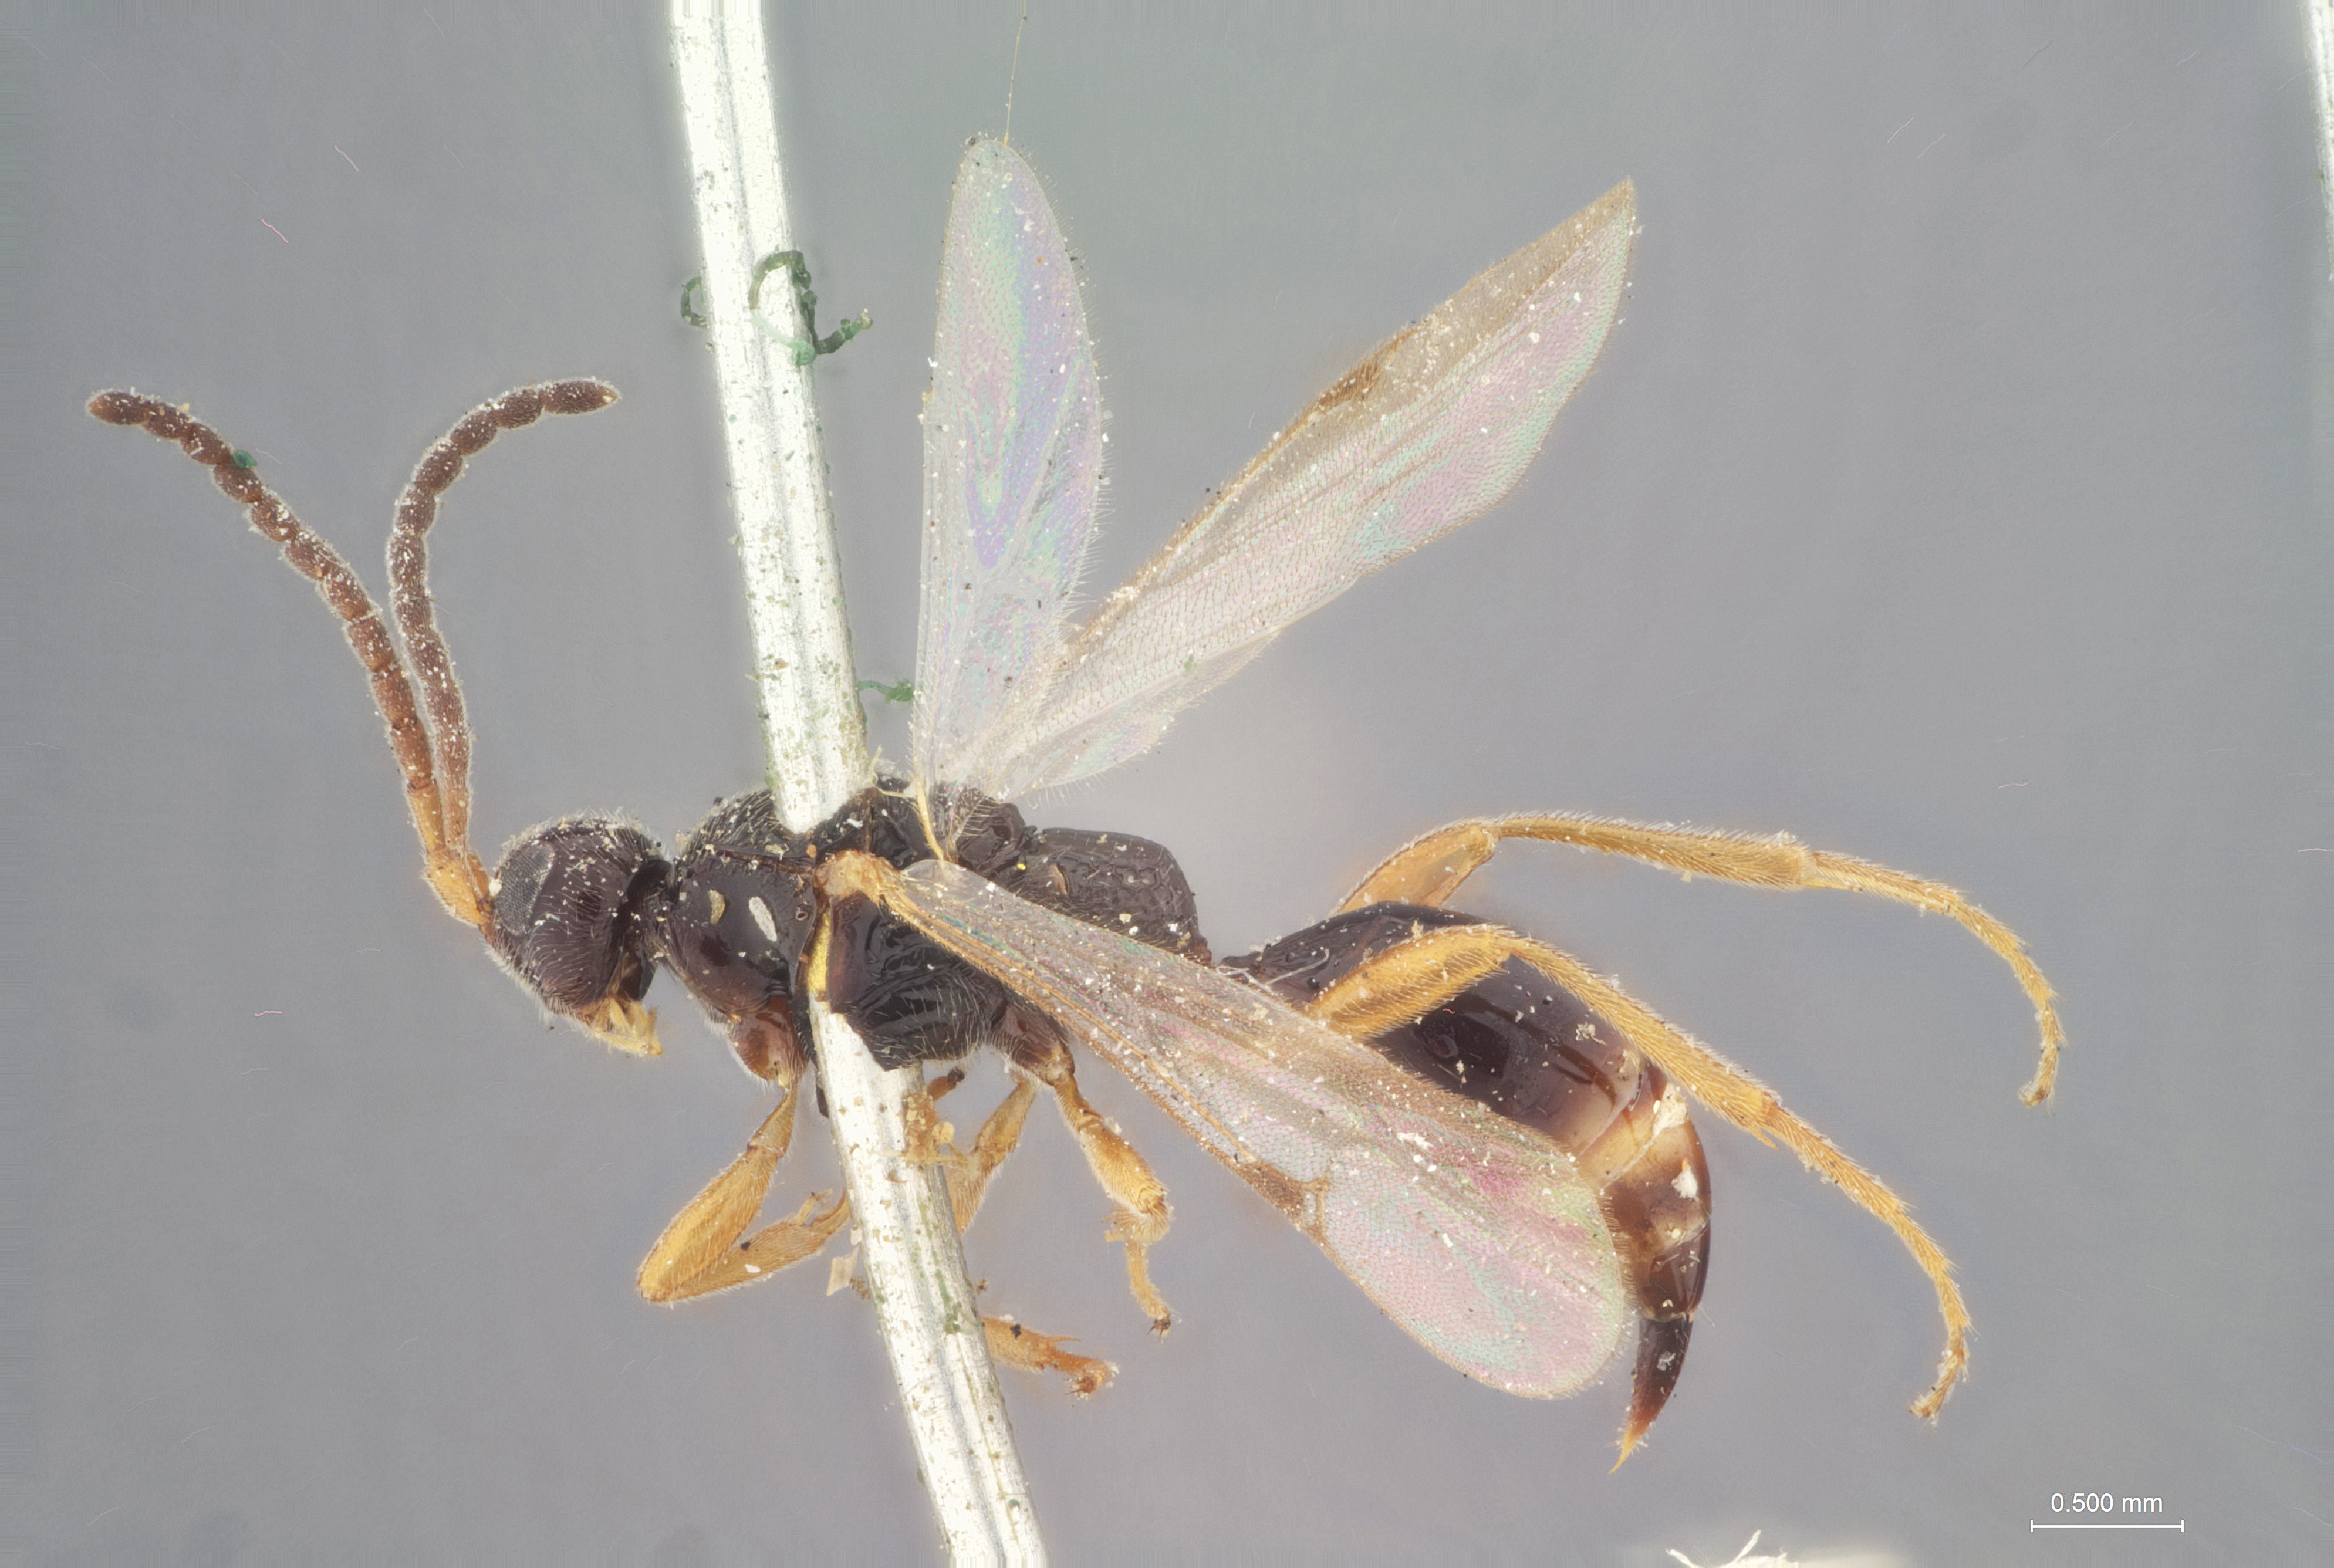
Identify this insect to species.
Proctotrypes quadriceps
